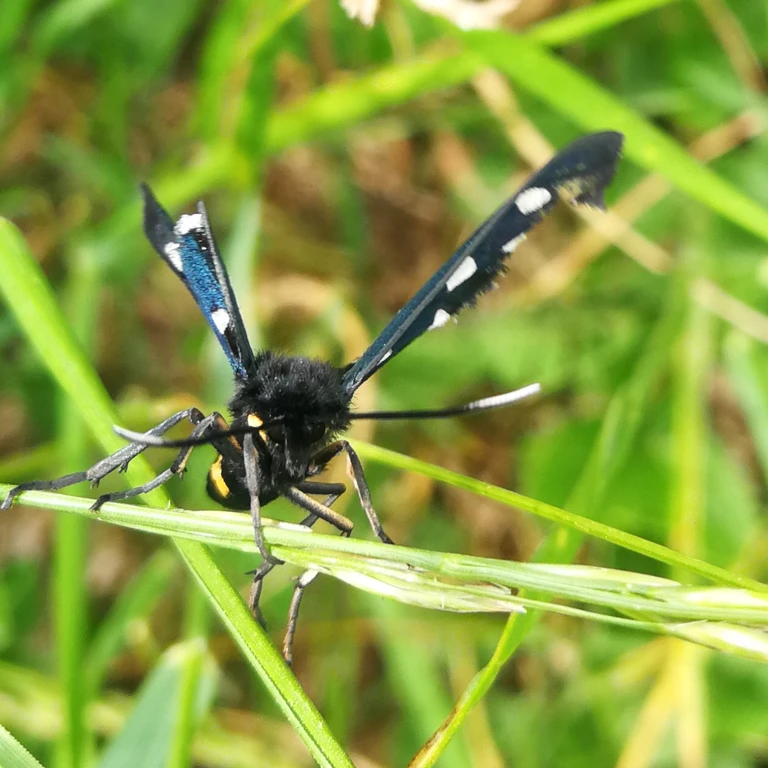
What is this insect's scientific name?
Amata phegea
